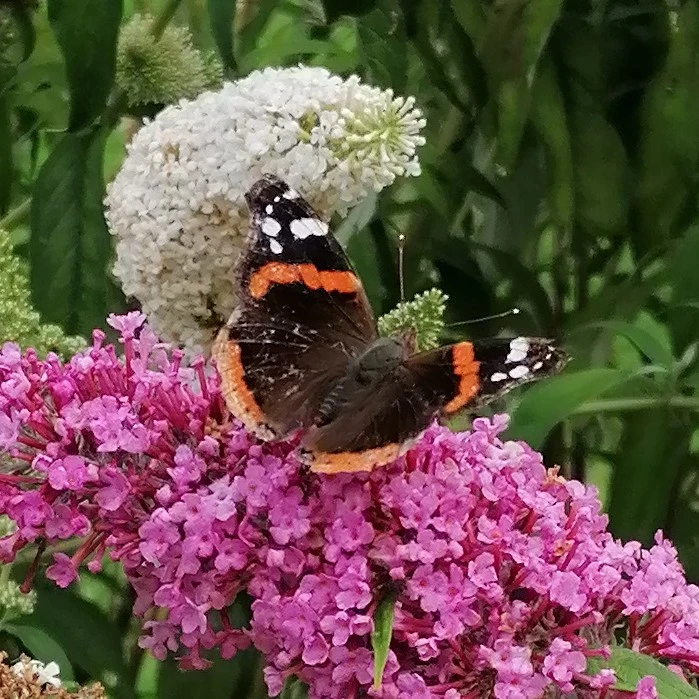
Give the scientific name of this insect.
Vanessa atalanta
